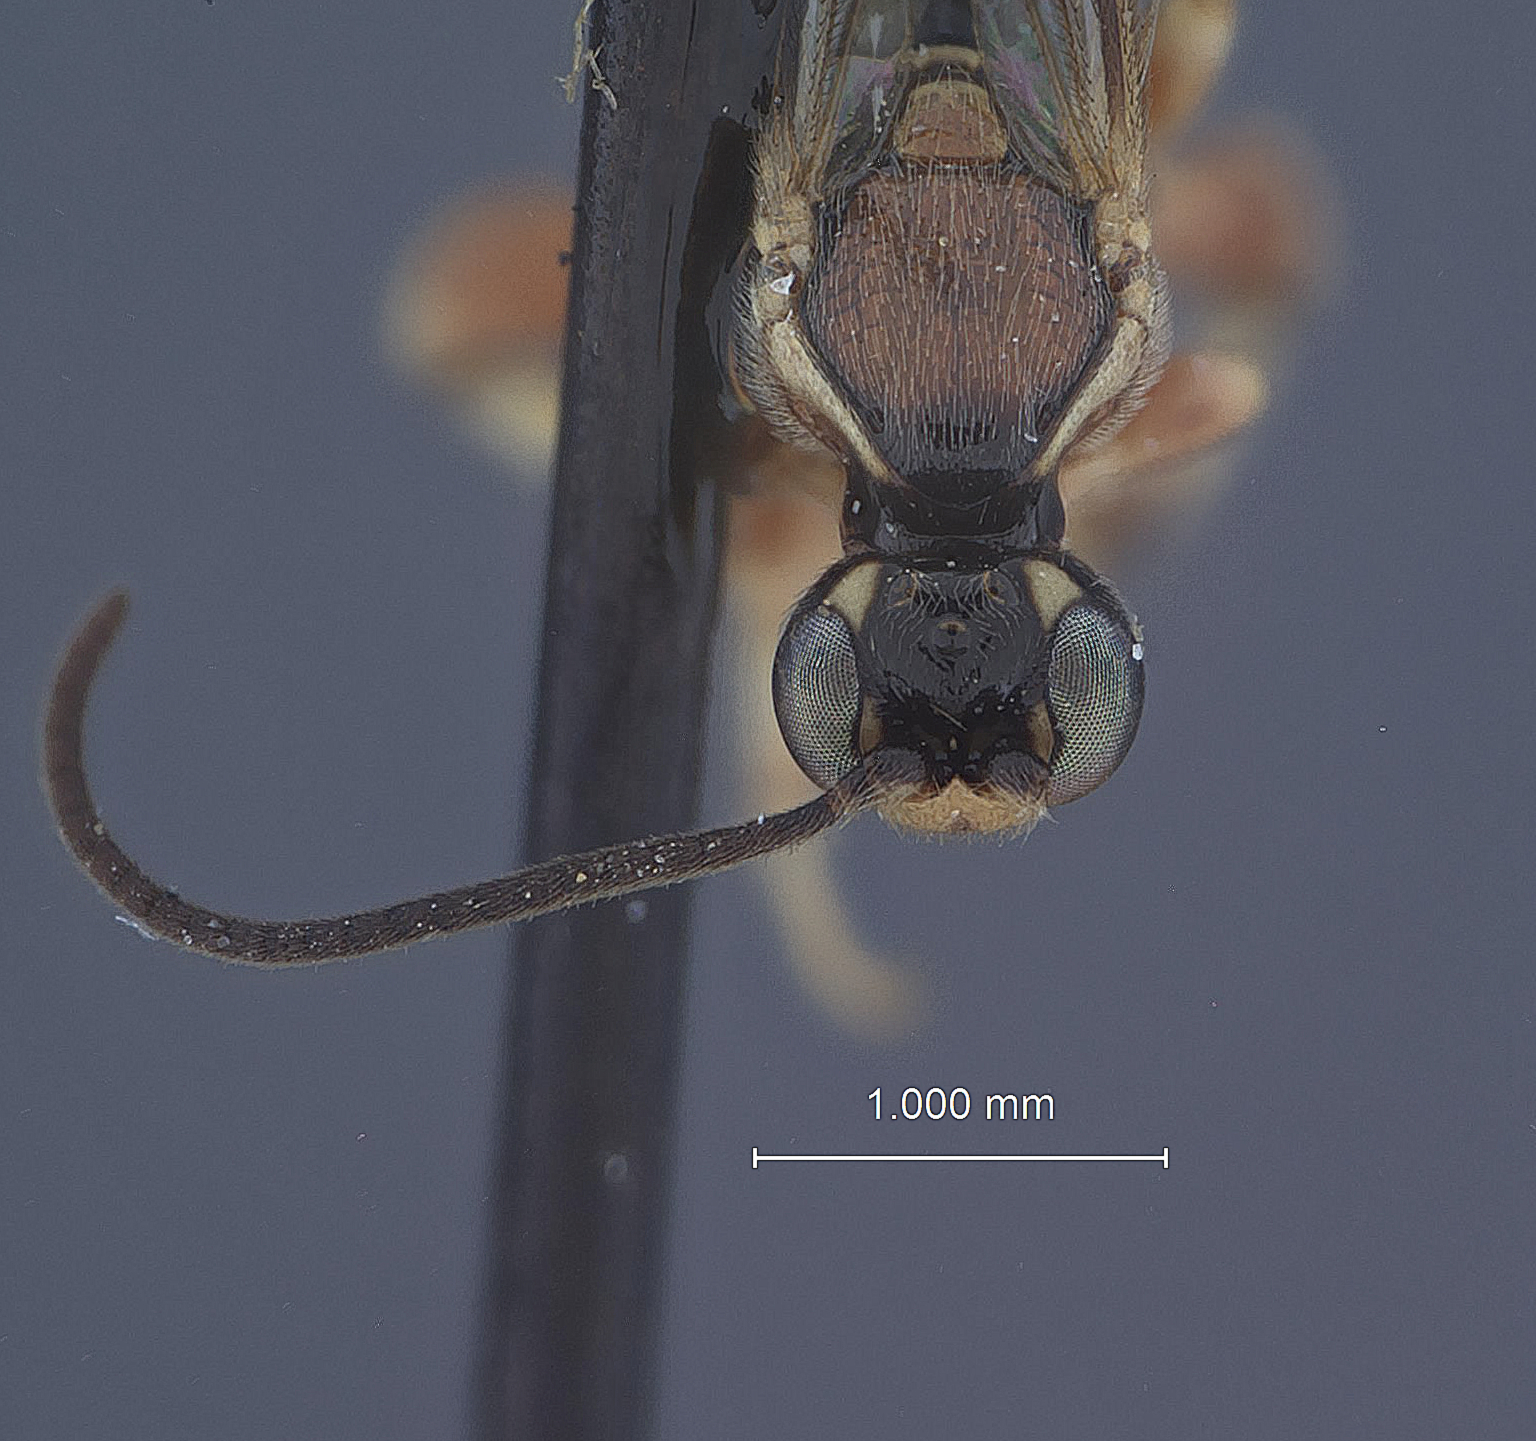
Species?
Exochus postfurcalis
